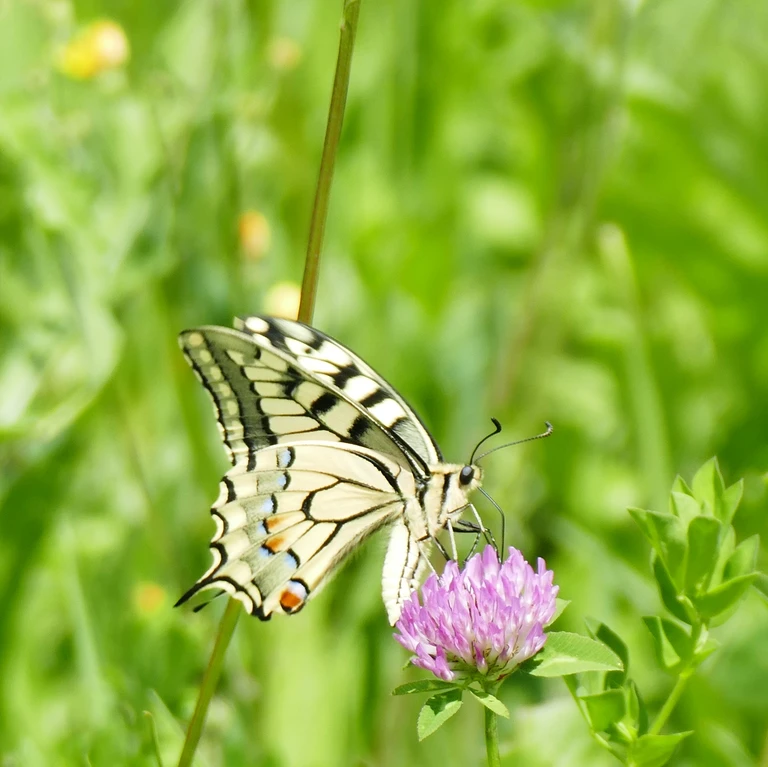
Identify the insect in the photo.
Papilio machaon
